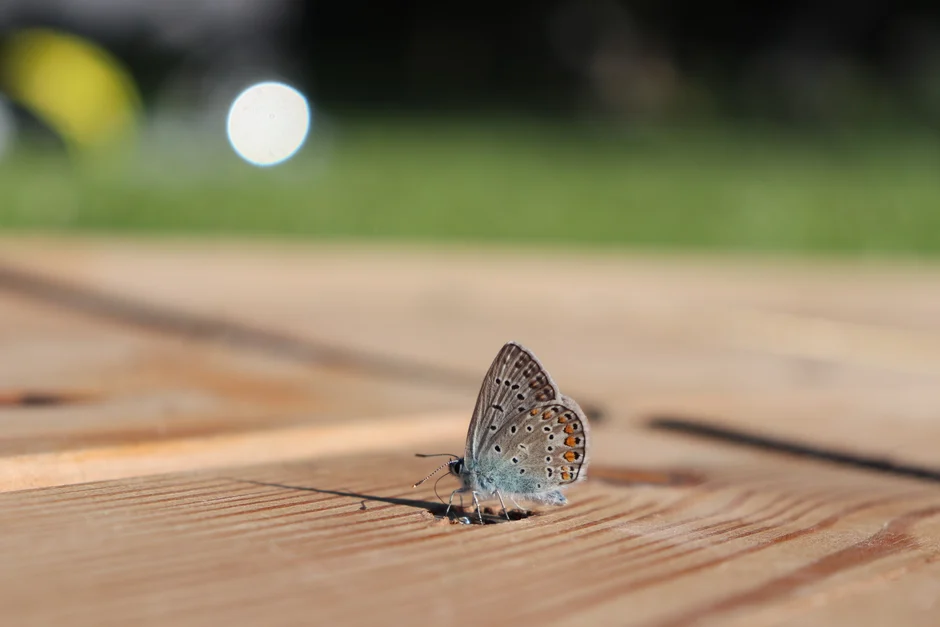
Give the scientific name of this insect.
Polyommatus icarus
